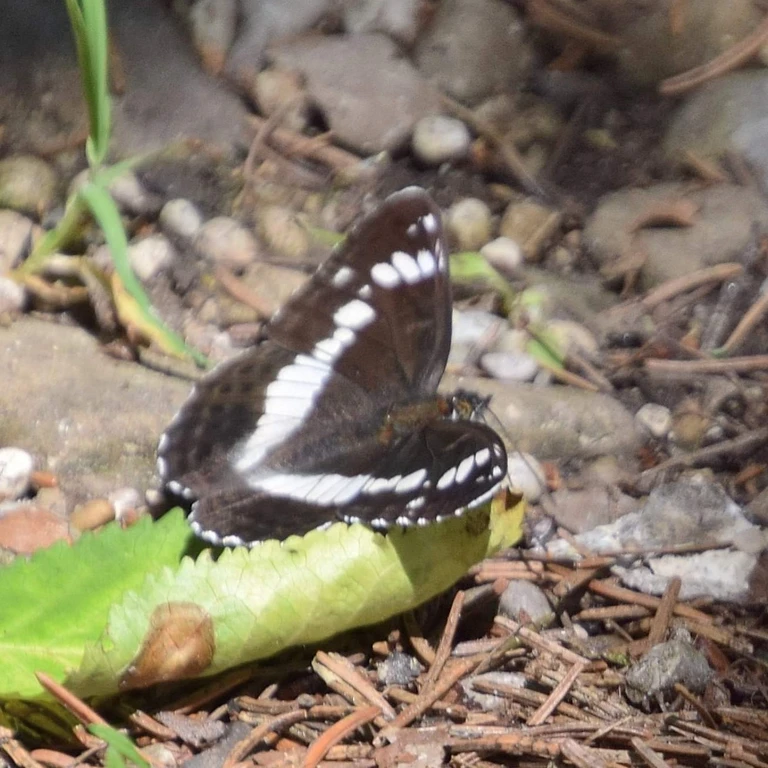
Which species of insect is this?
Limenitis camilla (also Ladoga camilla)
